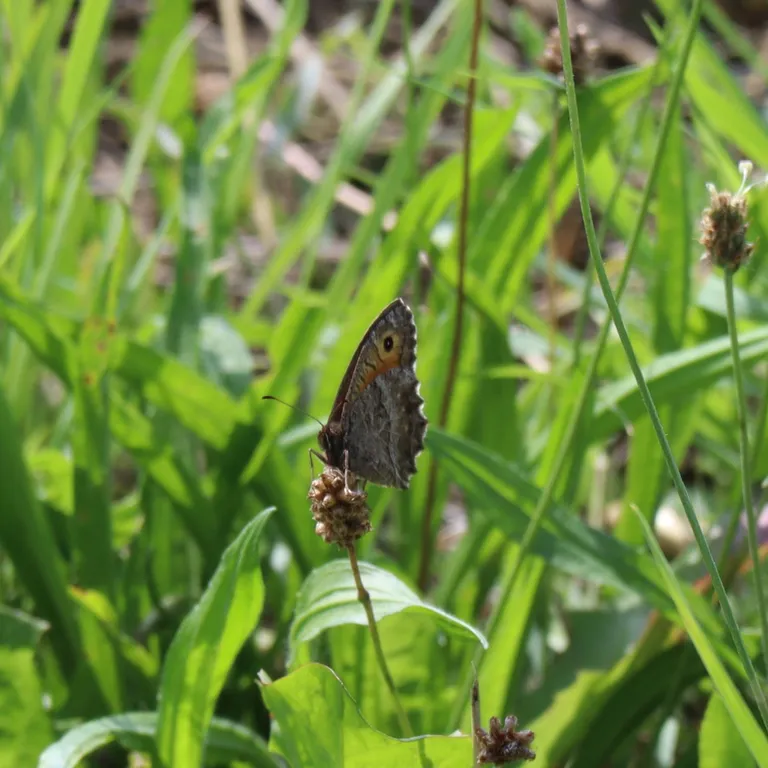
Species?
Arethusana arethusa
